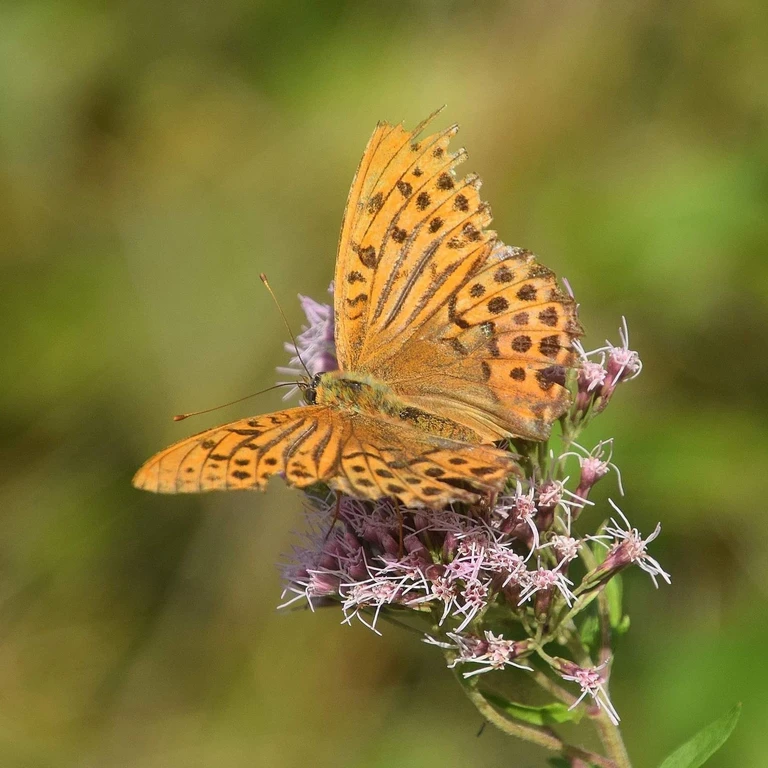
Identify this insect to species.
Argynnis paphia
